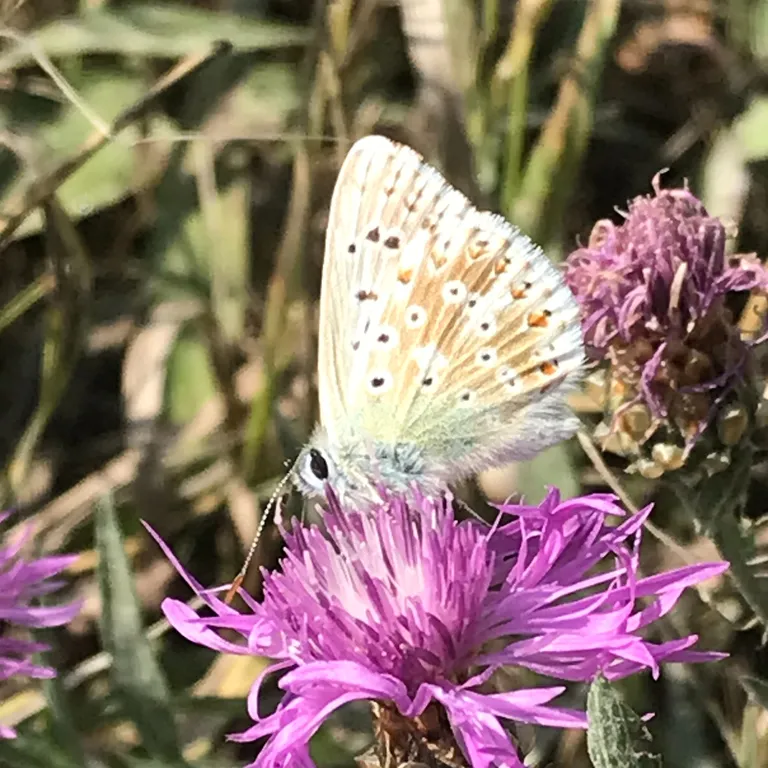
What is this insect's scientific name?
Lysandra coridon
